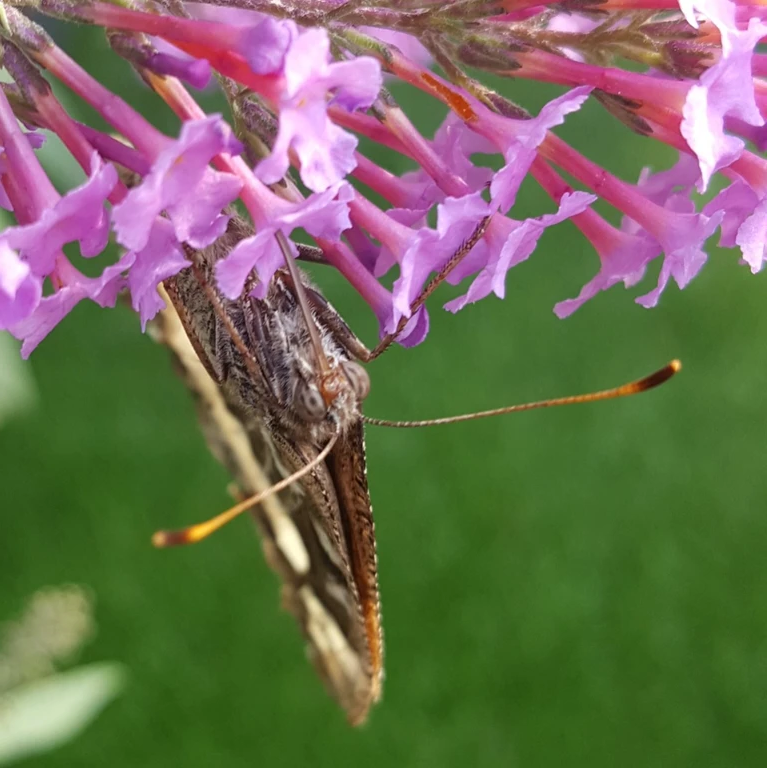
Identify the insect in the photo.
Brintesia circe
